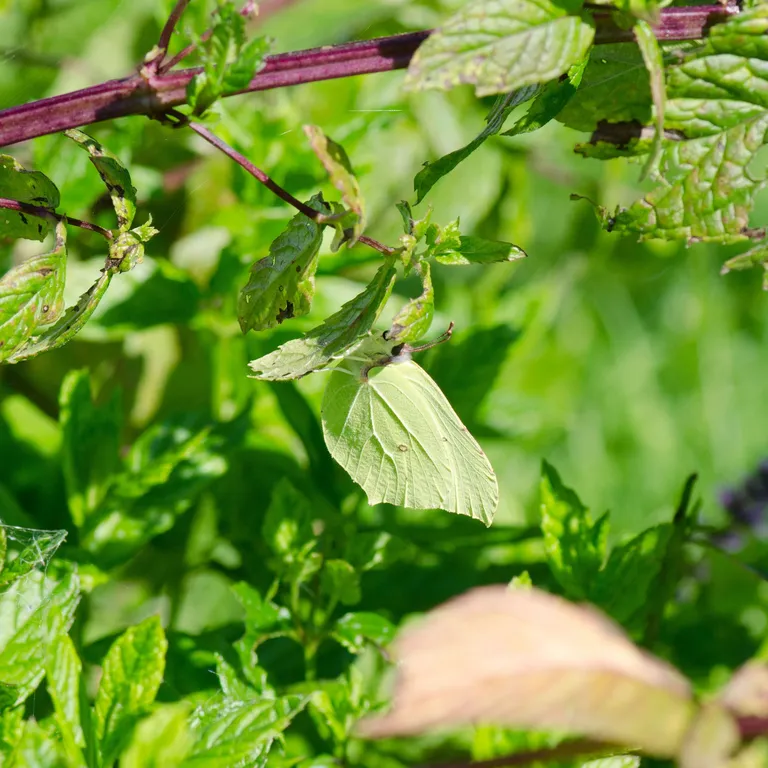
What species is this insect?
Gonepteryx rhamni
